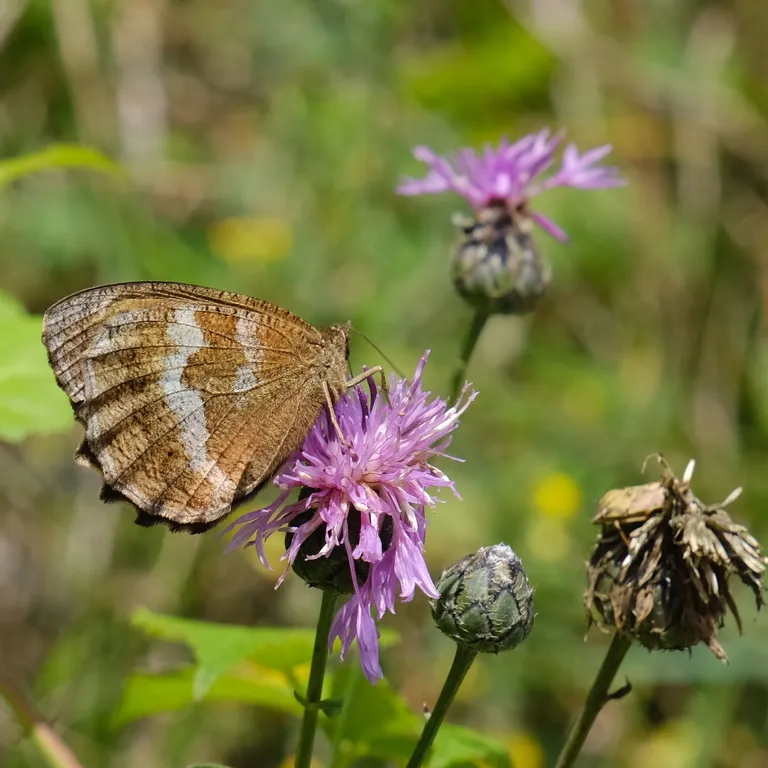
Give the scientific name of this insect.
Minois dryas
